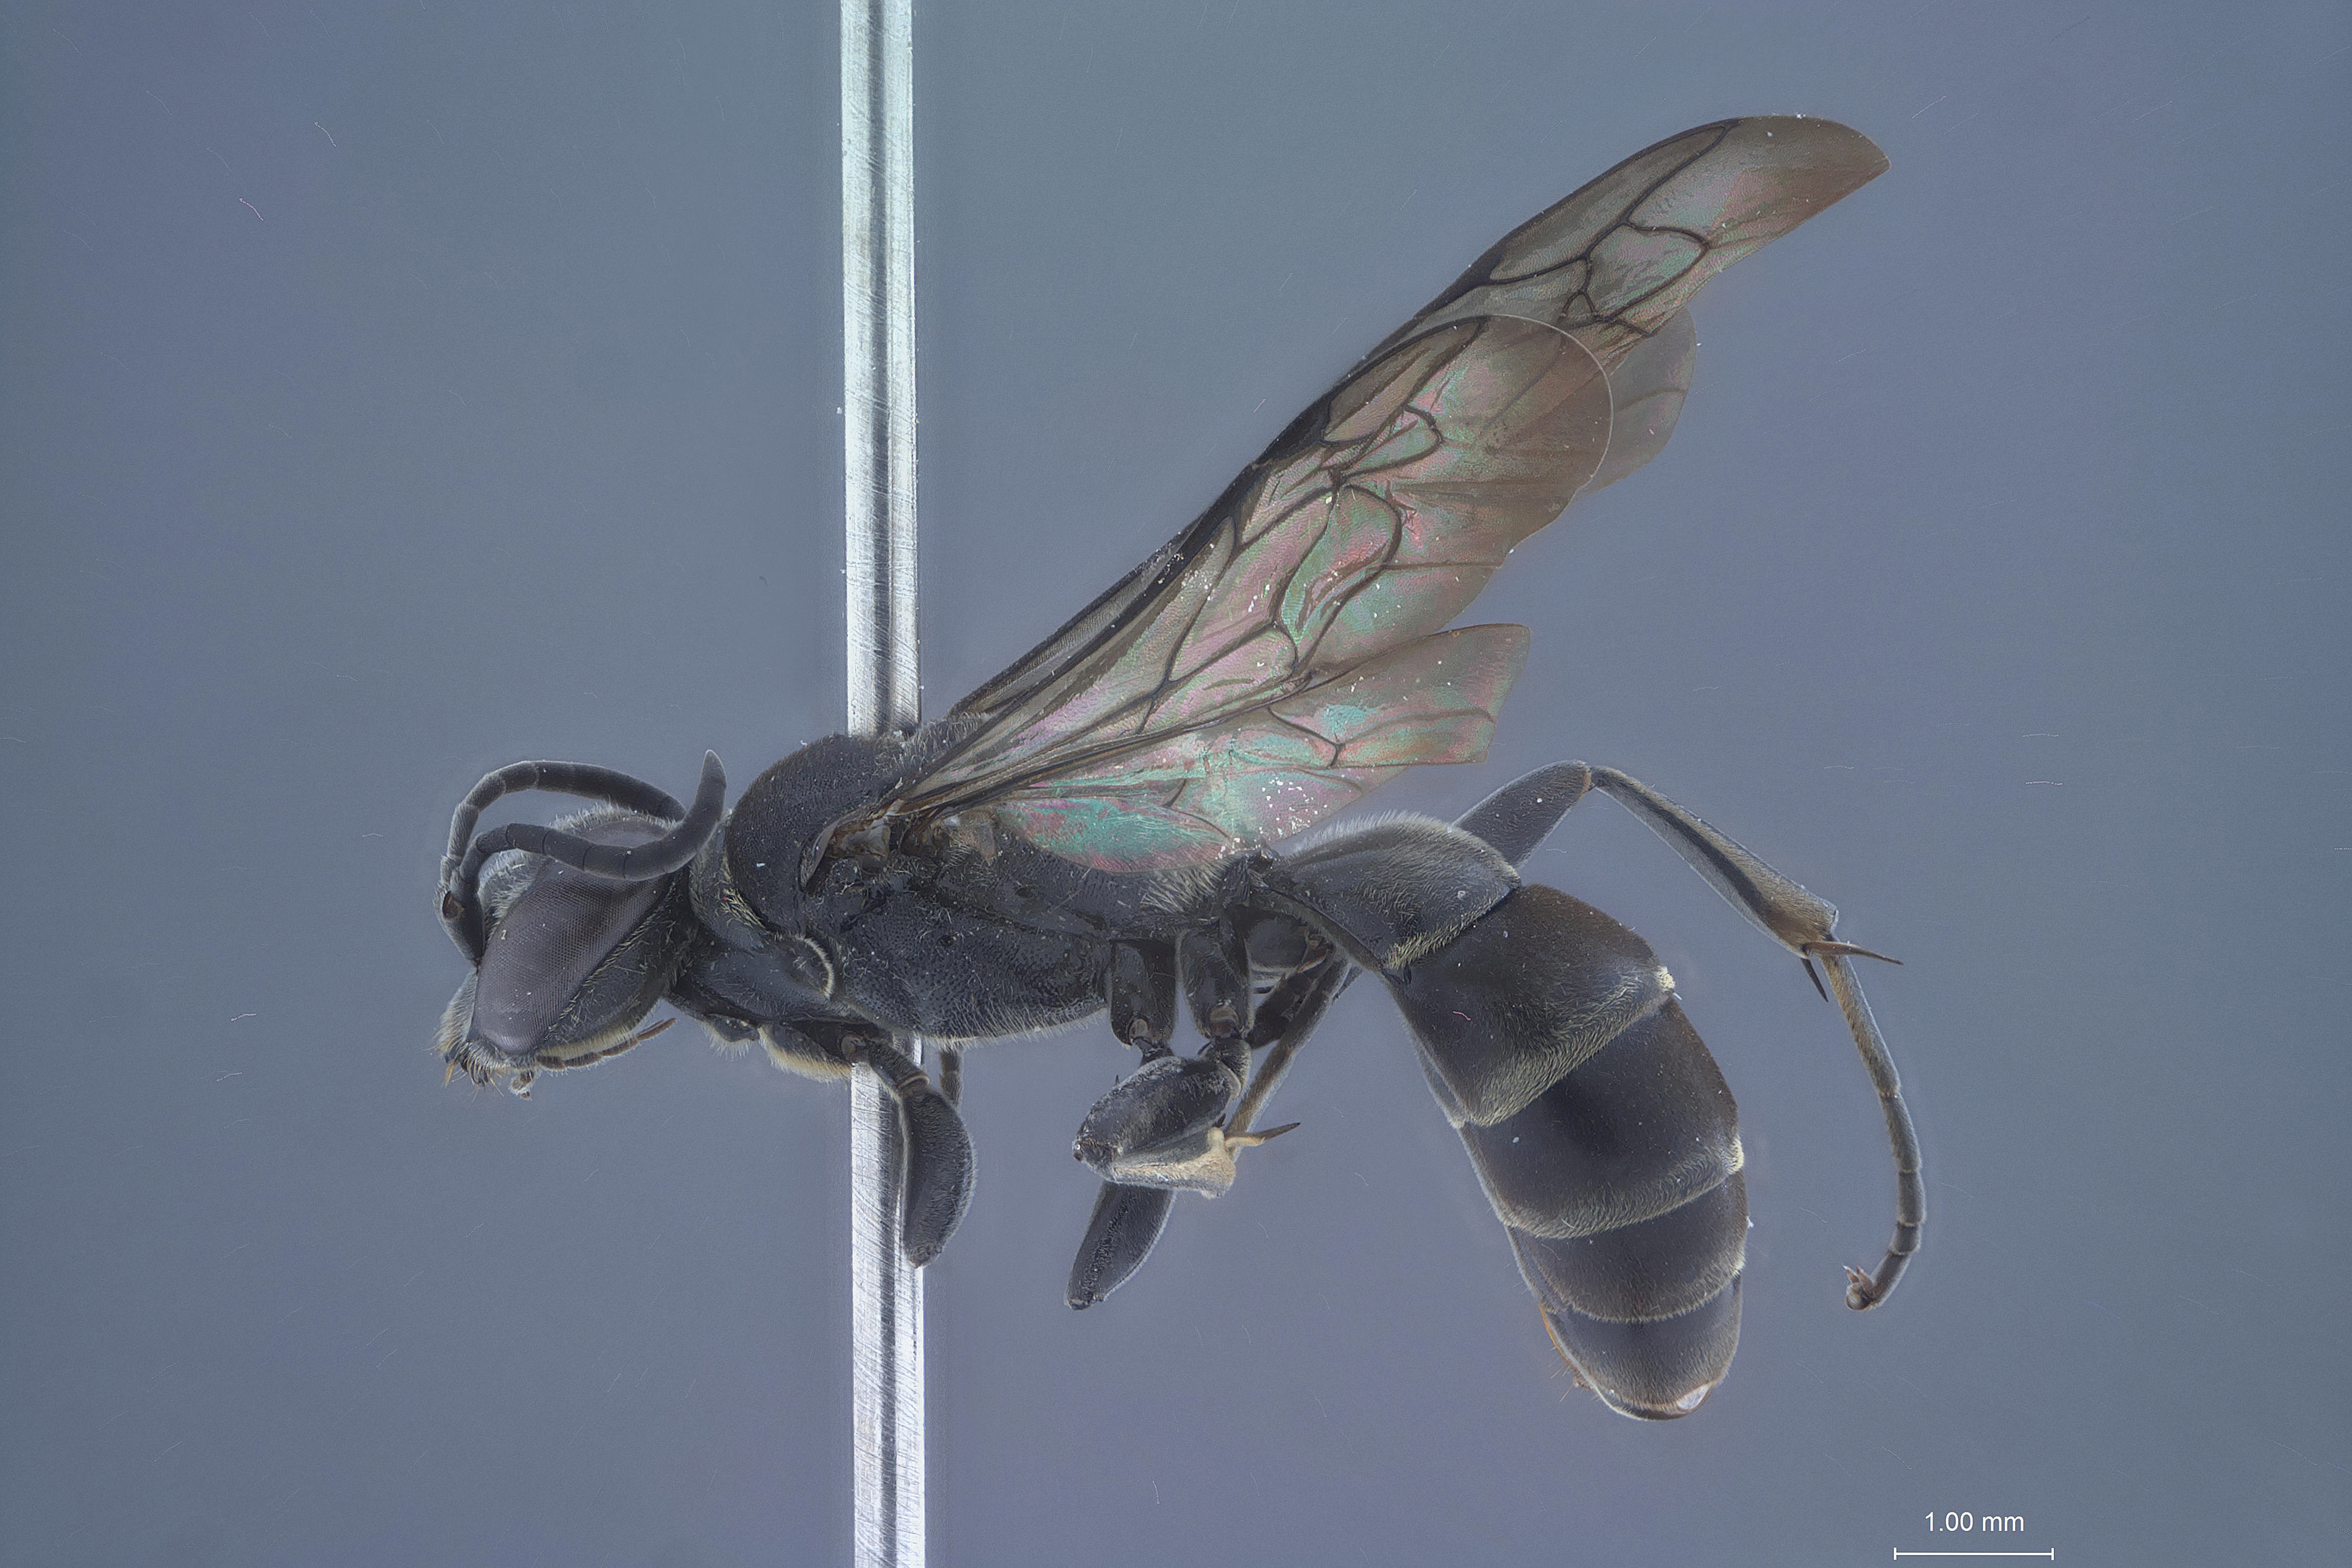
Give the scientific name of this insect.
Pison nosferatu
